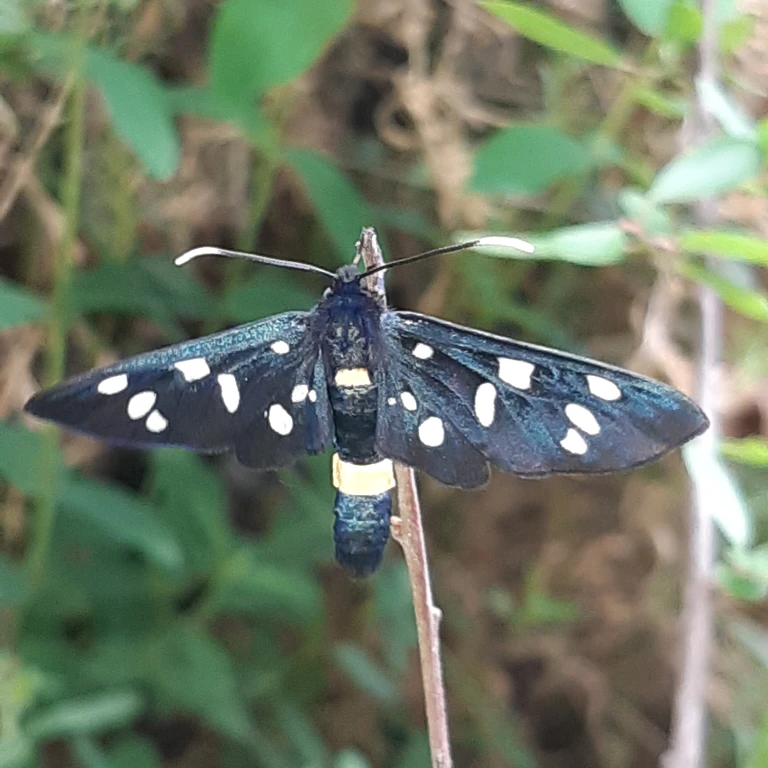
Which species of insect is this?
Amata phegea
